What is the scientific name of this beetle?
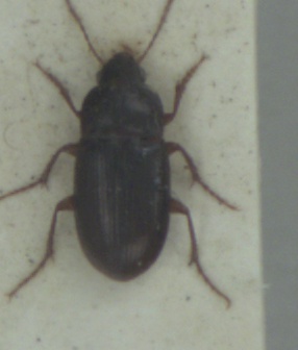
Amara bifrons
